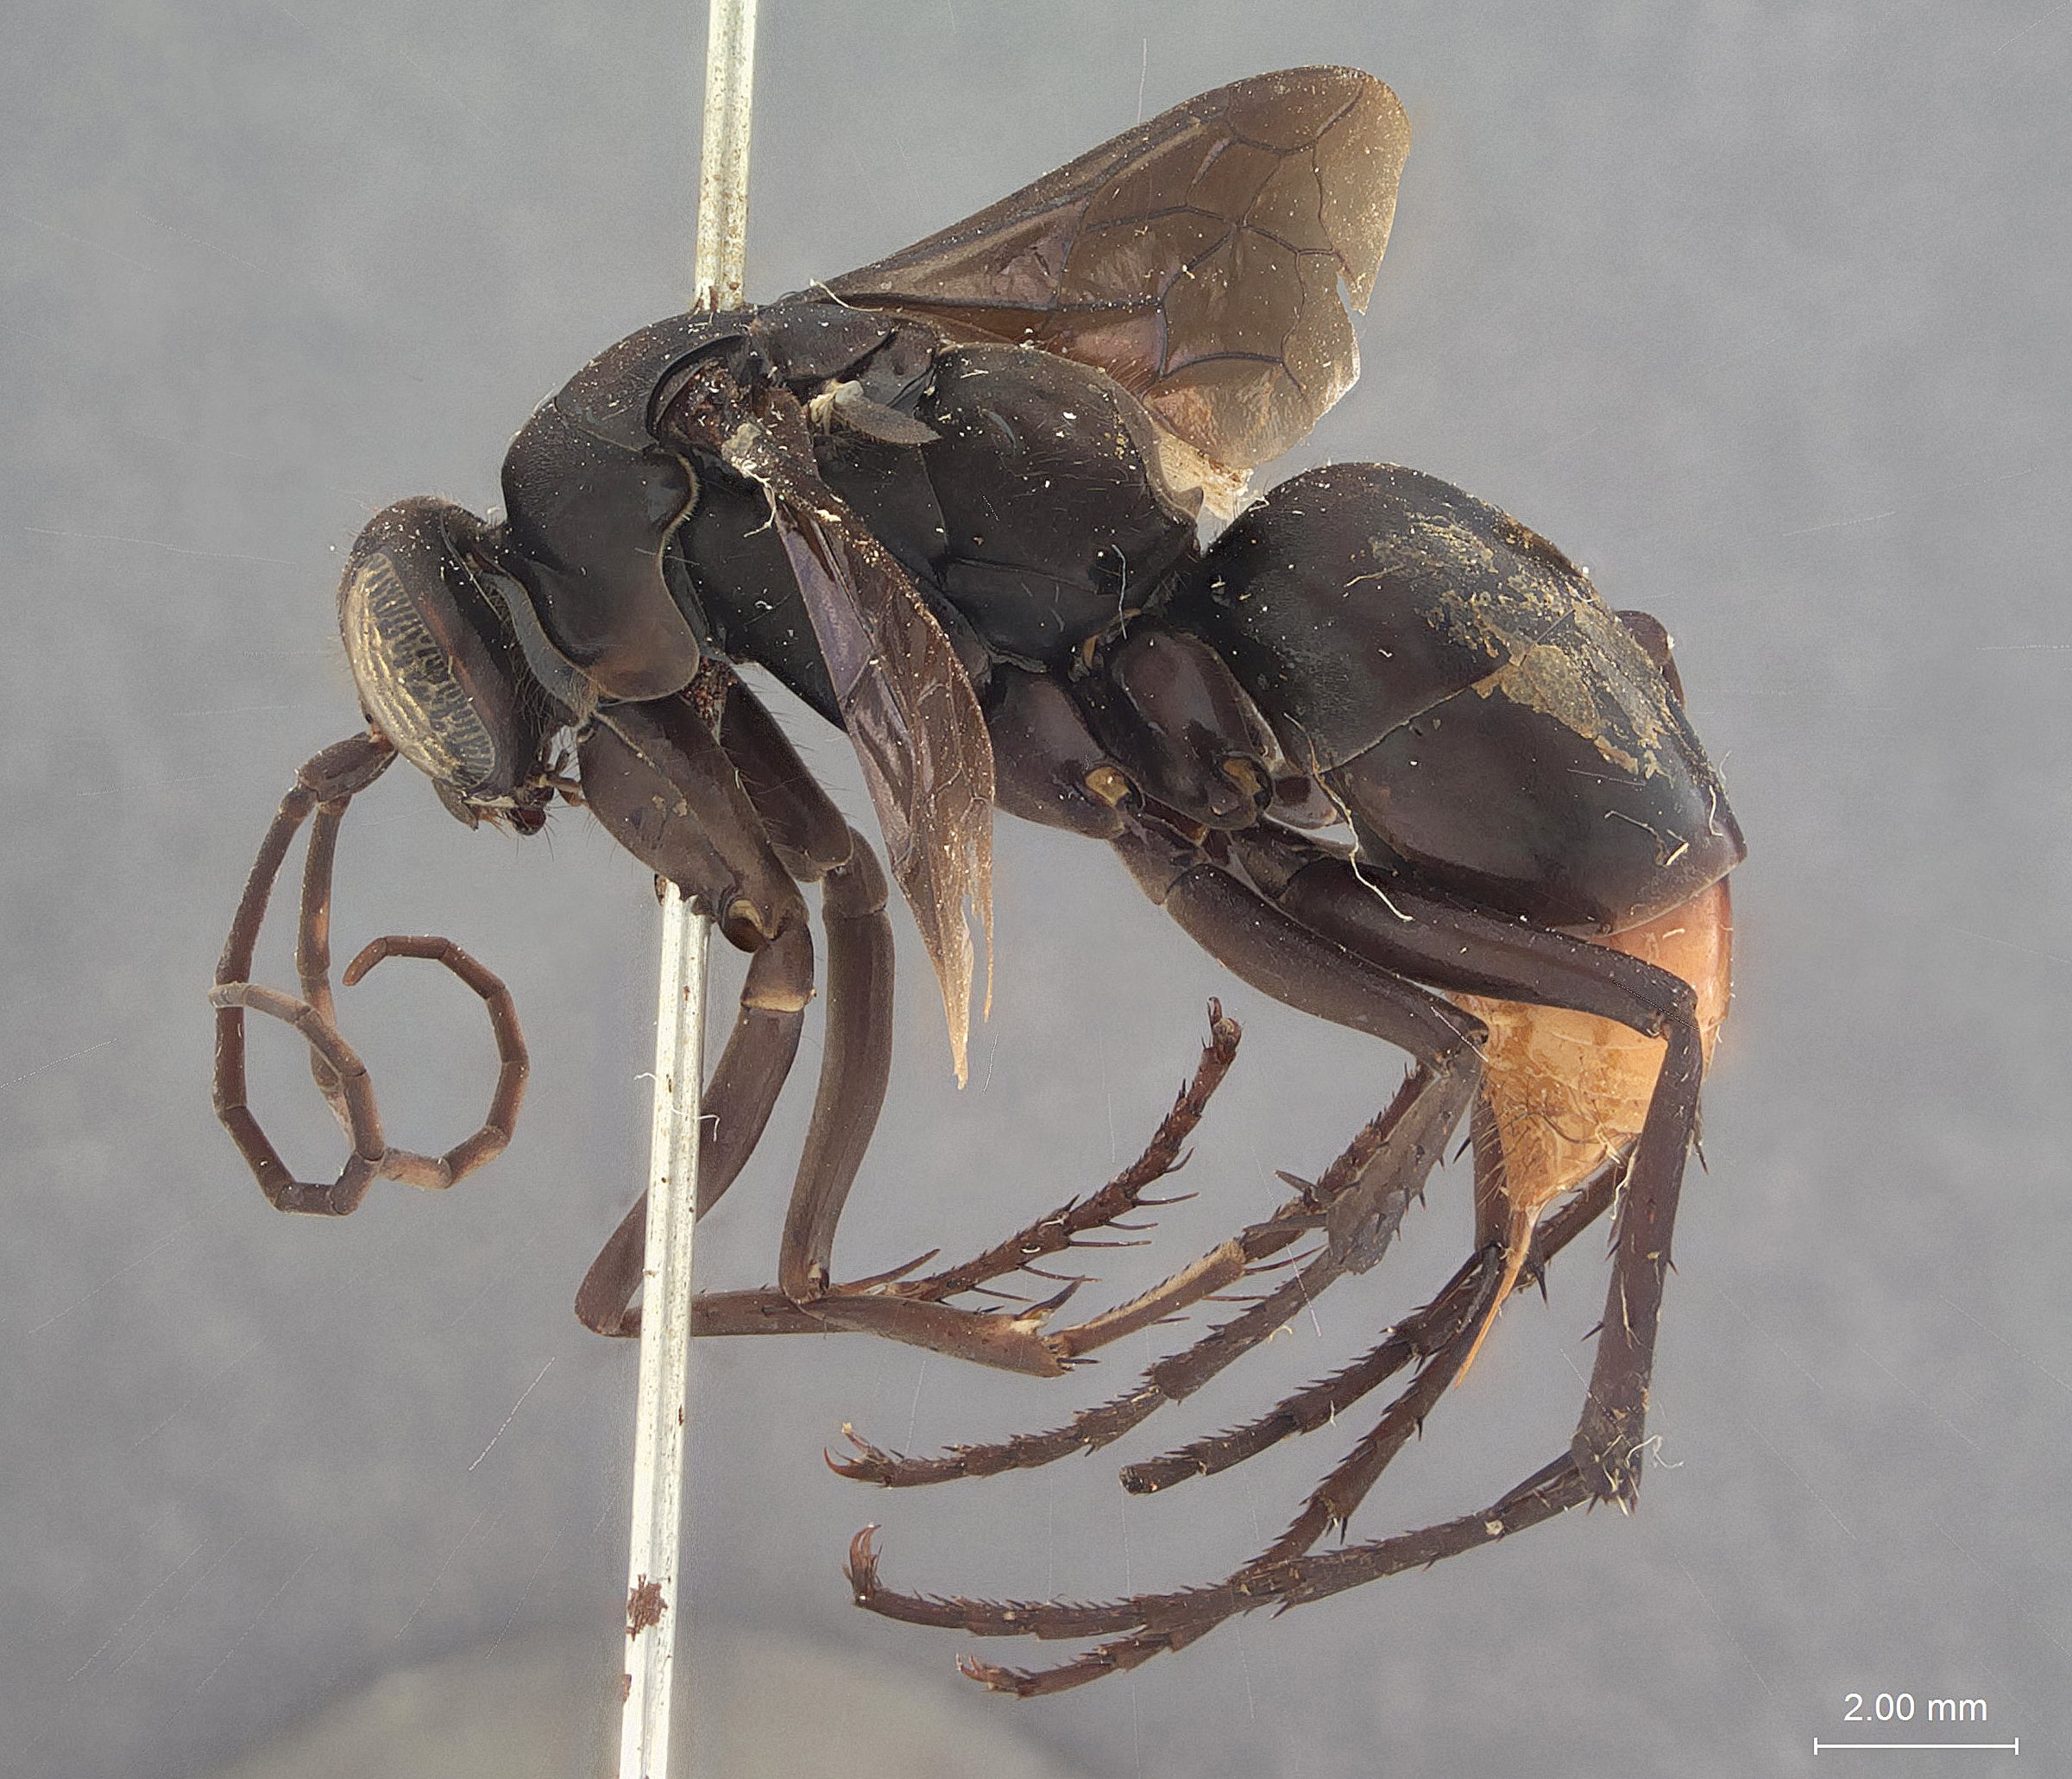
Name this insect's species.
Tachypompilus bakeri
